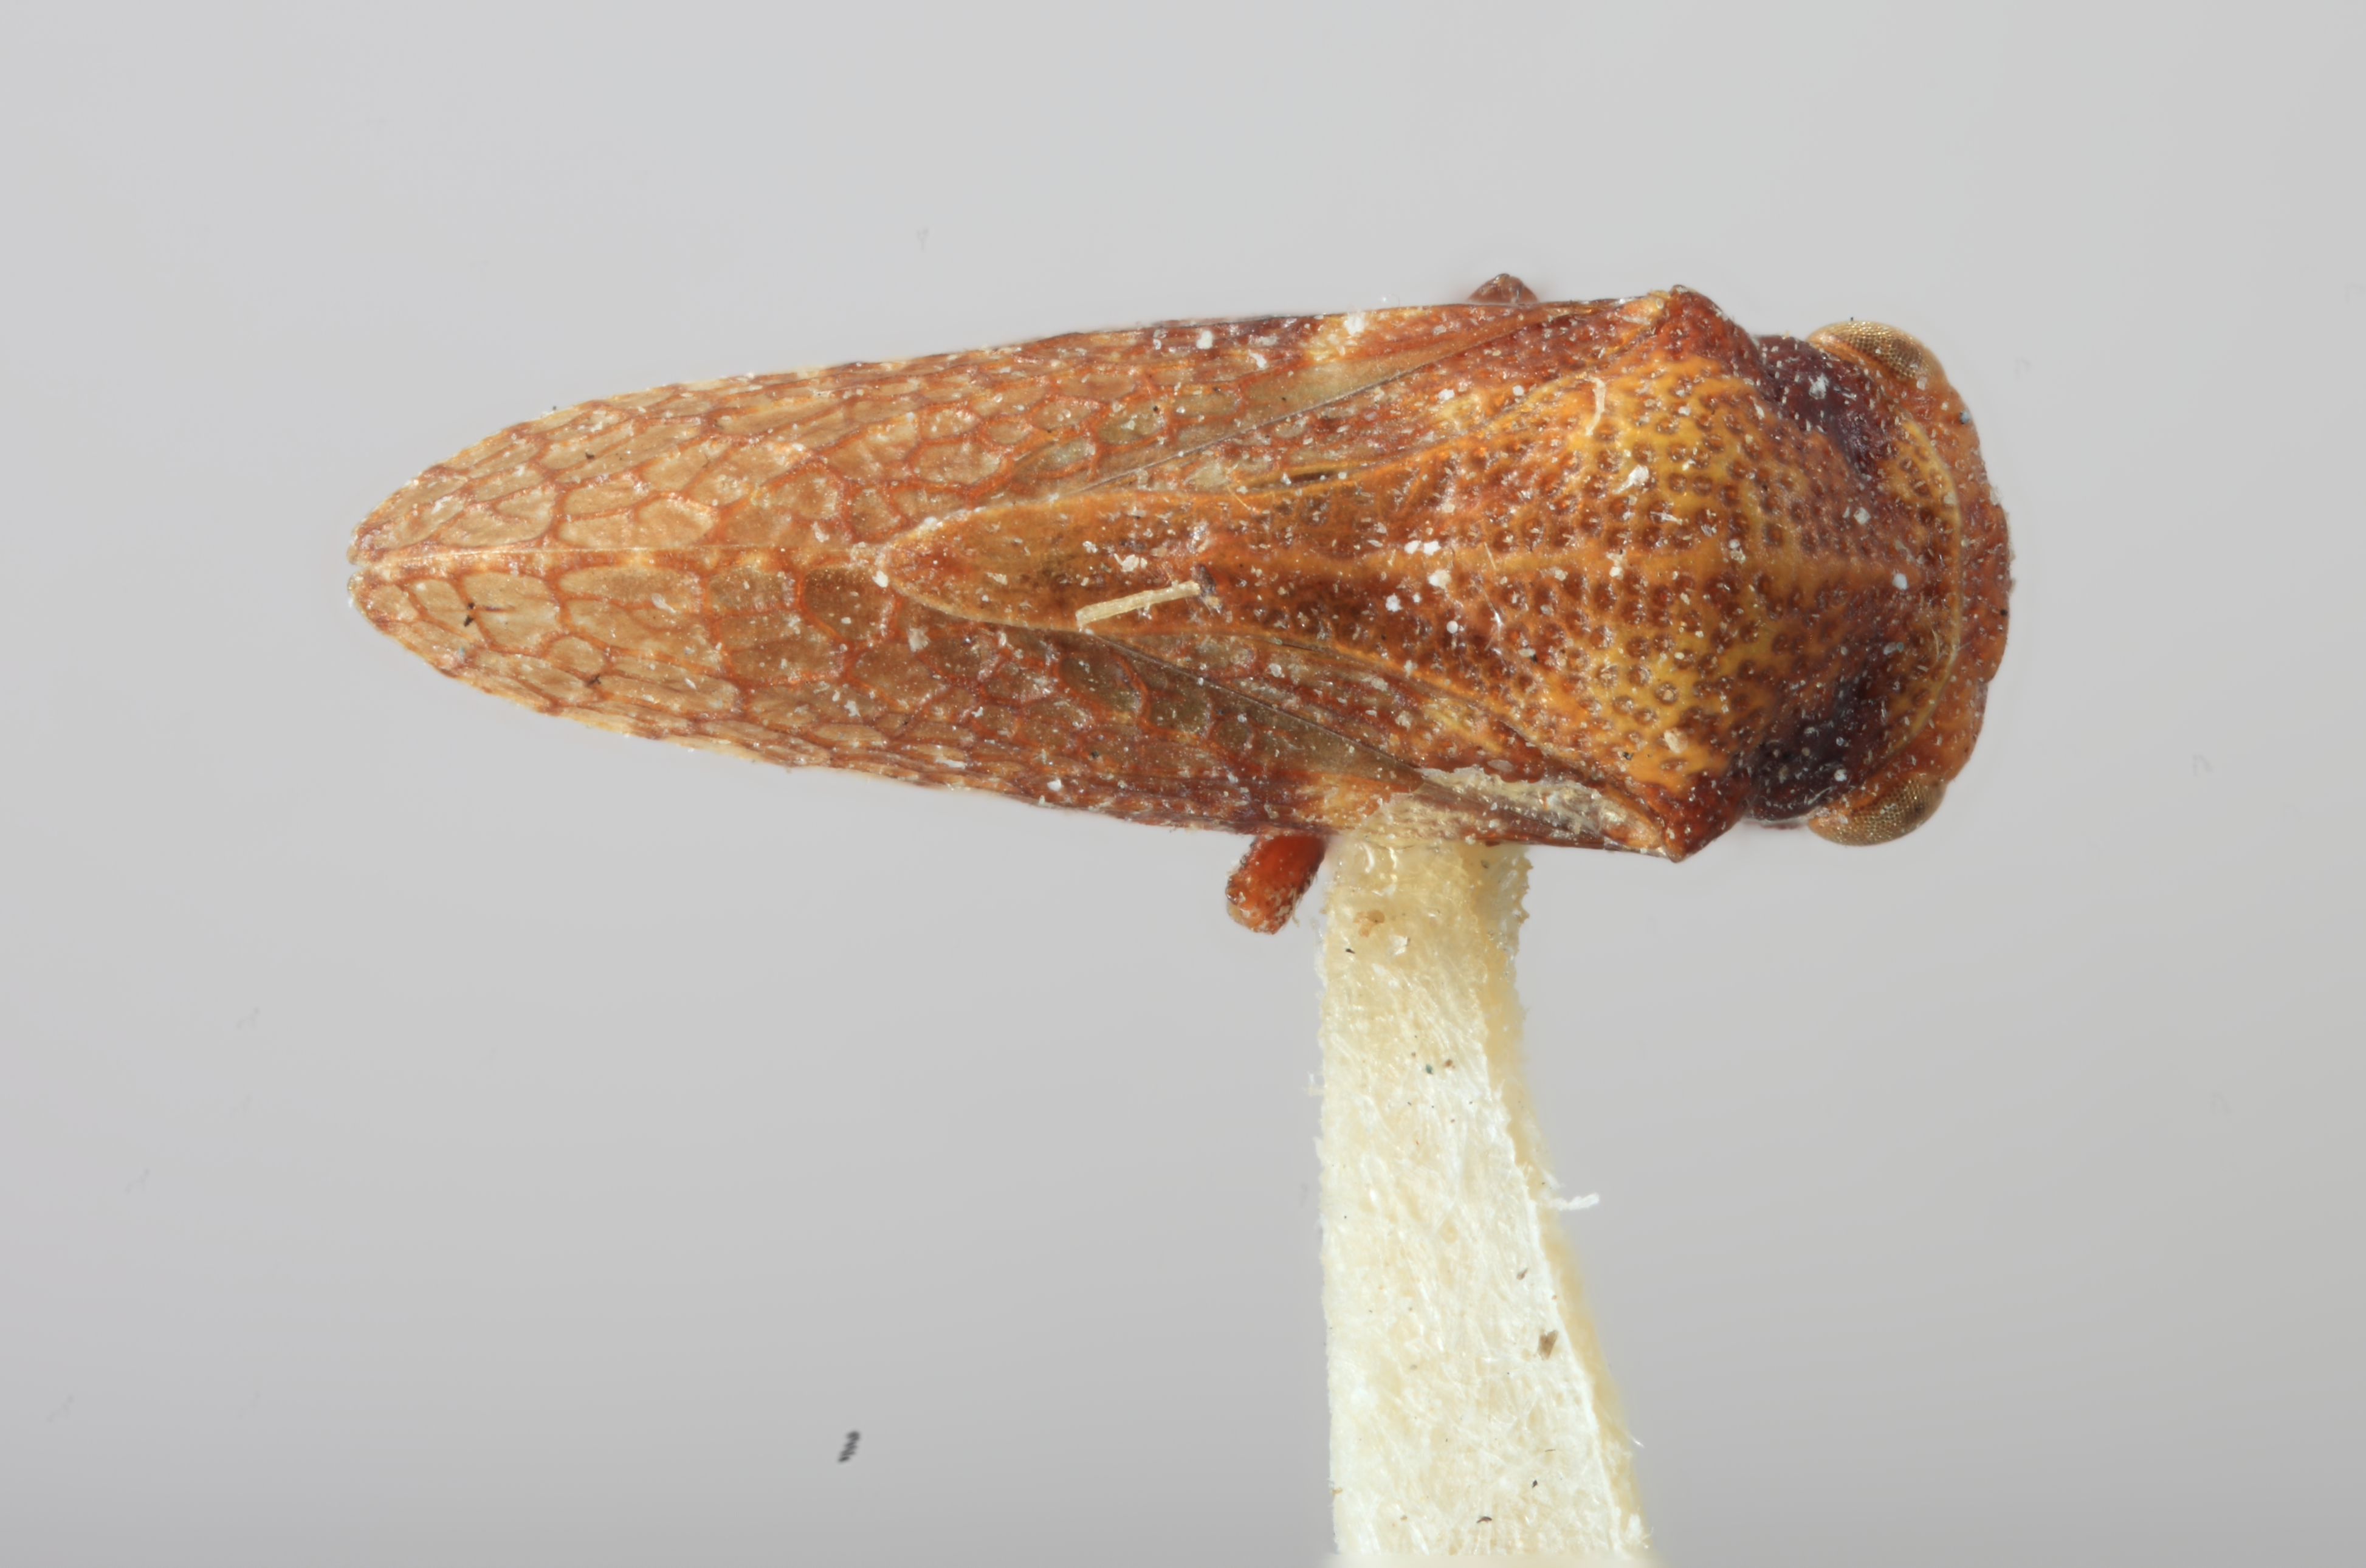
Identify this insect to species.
Centrodontus atlas
